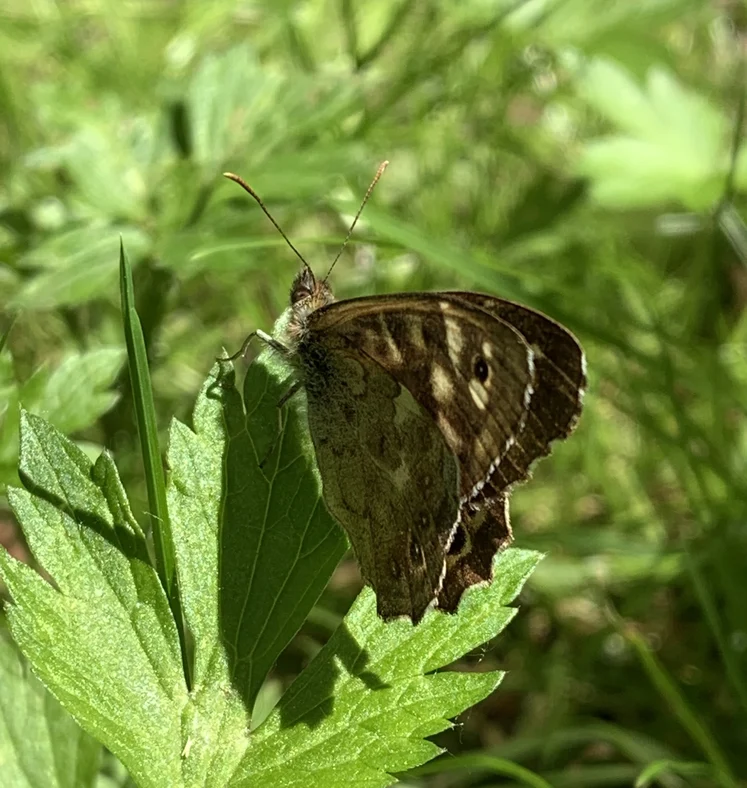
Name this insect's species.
Pararge aegeria
